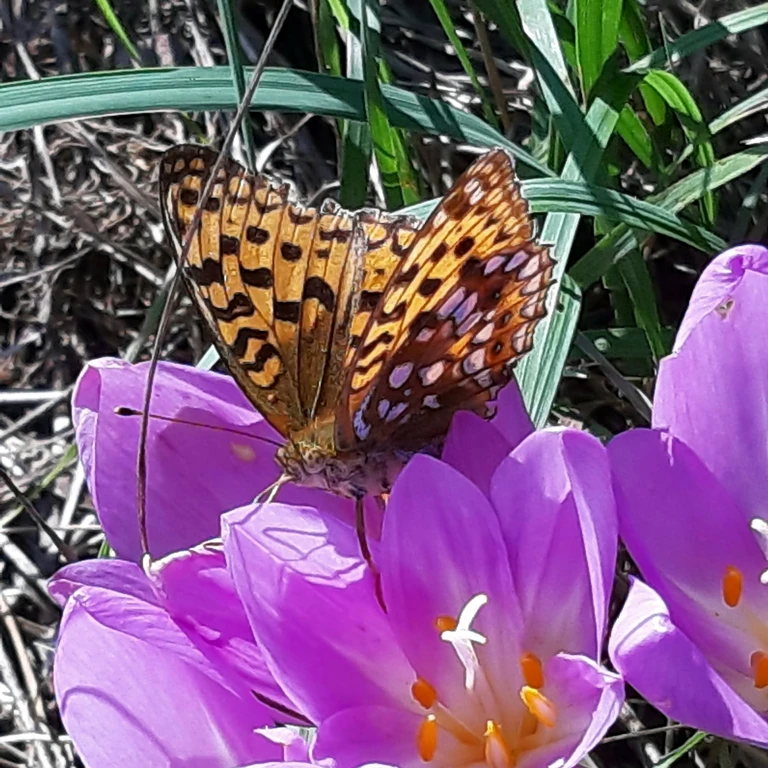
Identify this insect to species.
Fabriciana adippe
